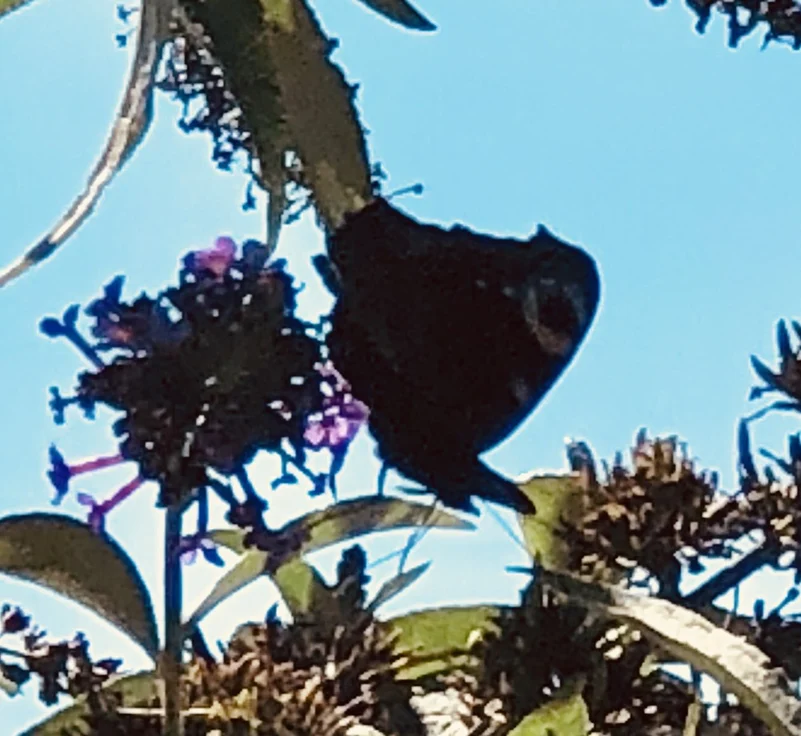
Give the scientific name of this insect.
Aglais io
